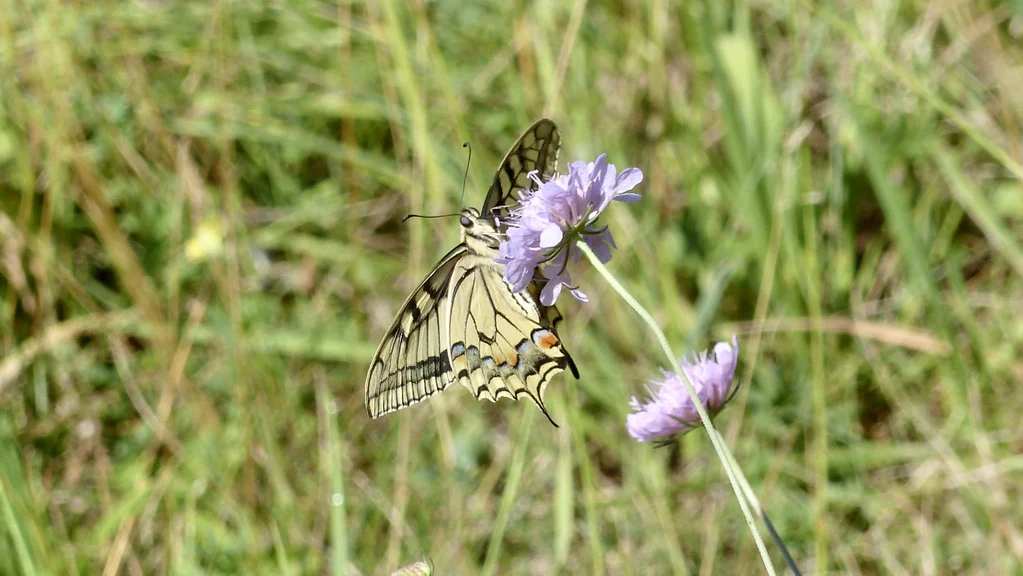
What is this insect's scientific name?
Papilio machaon
